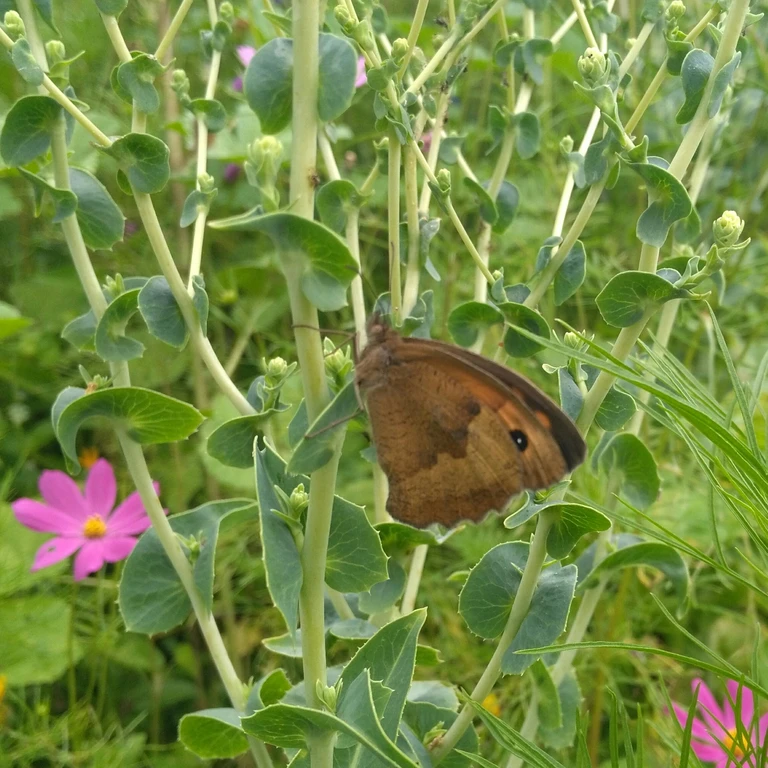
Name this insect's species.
Maniola jurtina
